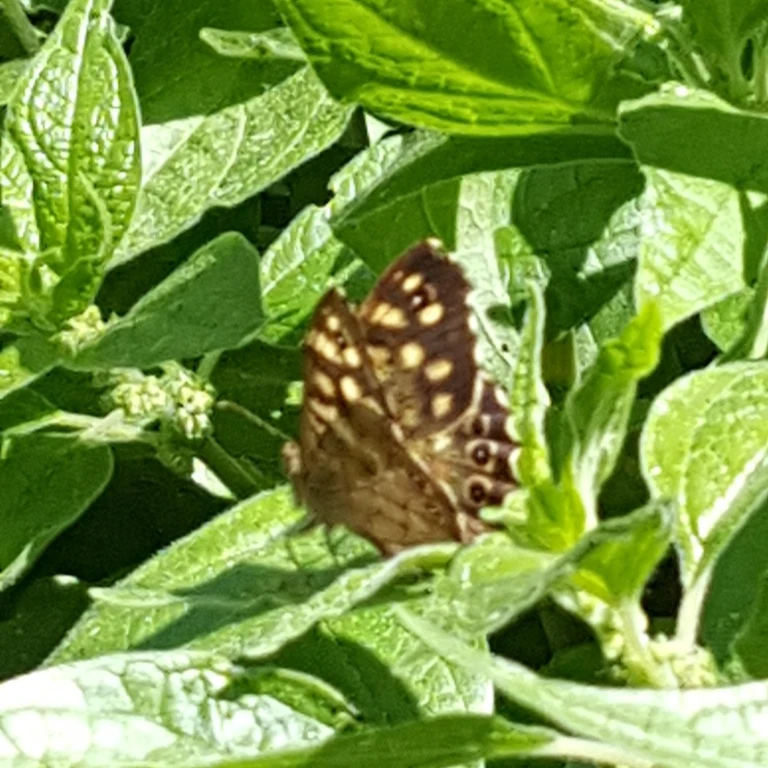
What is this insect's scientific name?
Pararge aegeria
